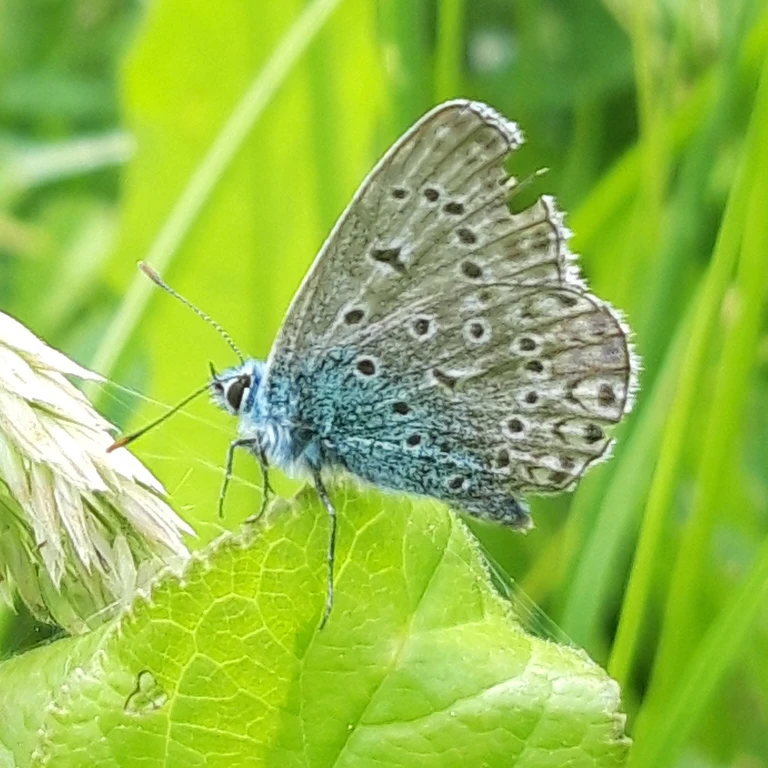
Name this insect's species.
Polyommatus icarus
